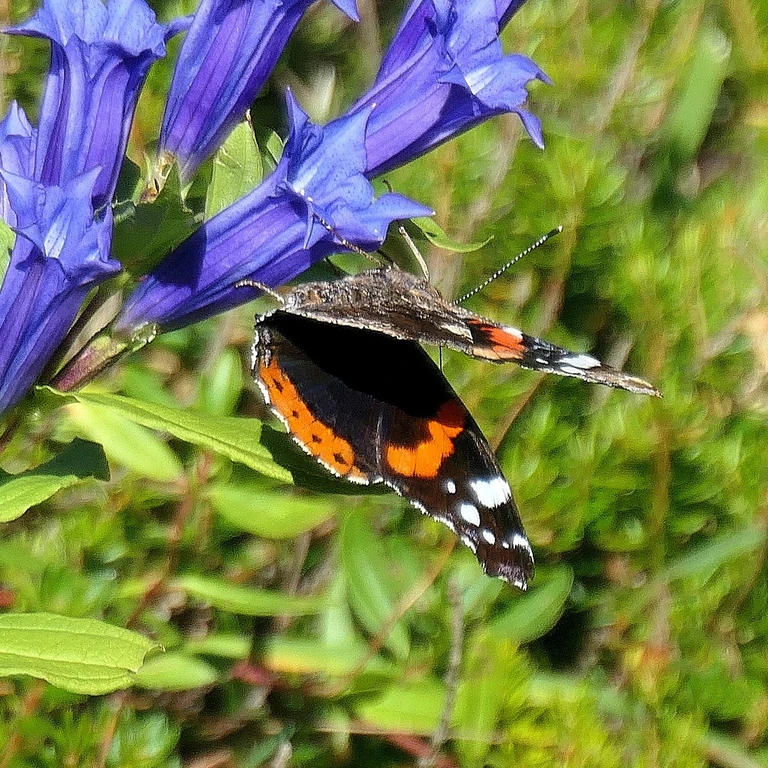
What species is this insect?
Vanessa atalanta
